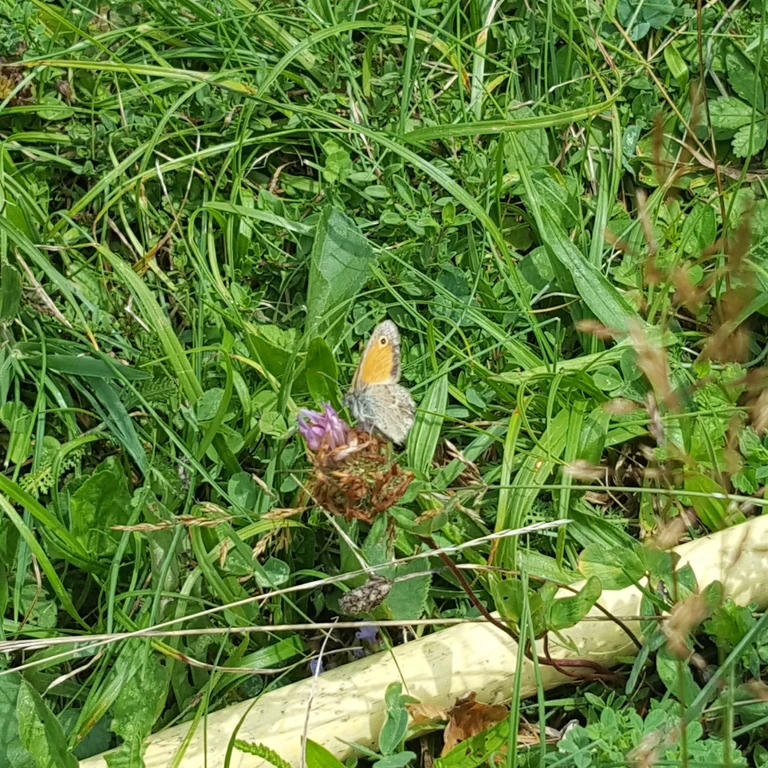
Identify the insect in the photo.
Coenonympha pamphilus
